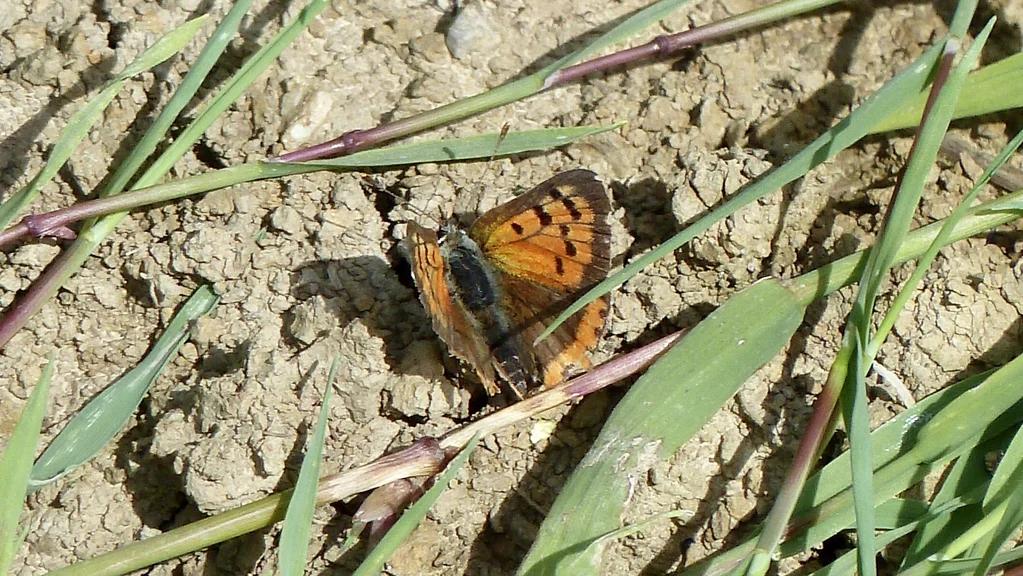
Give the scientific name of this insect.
Lycaena phlaeas
